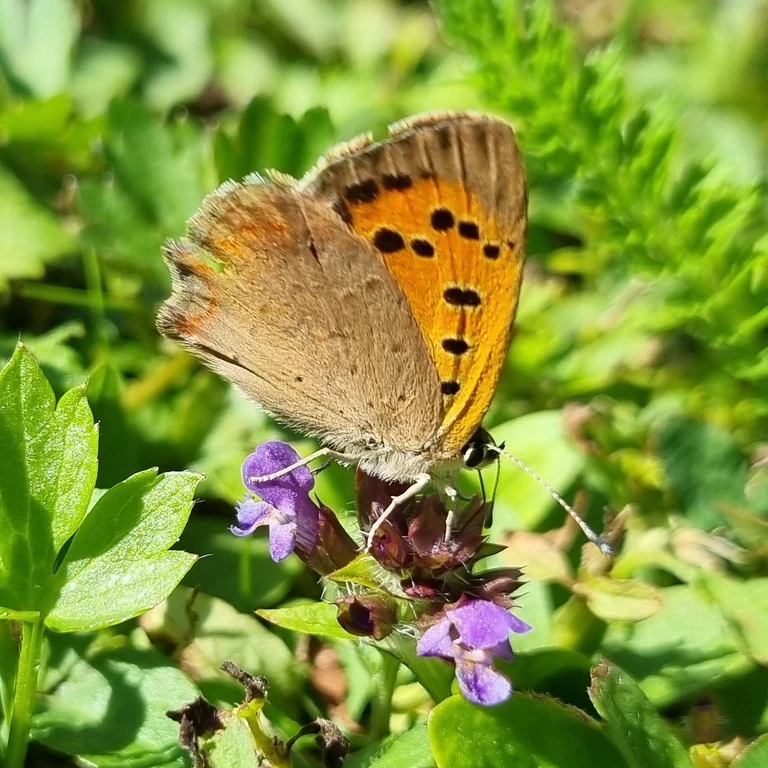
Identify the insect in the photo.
Lycaena phlaeas
